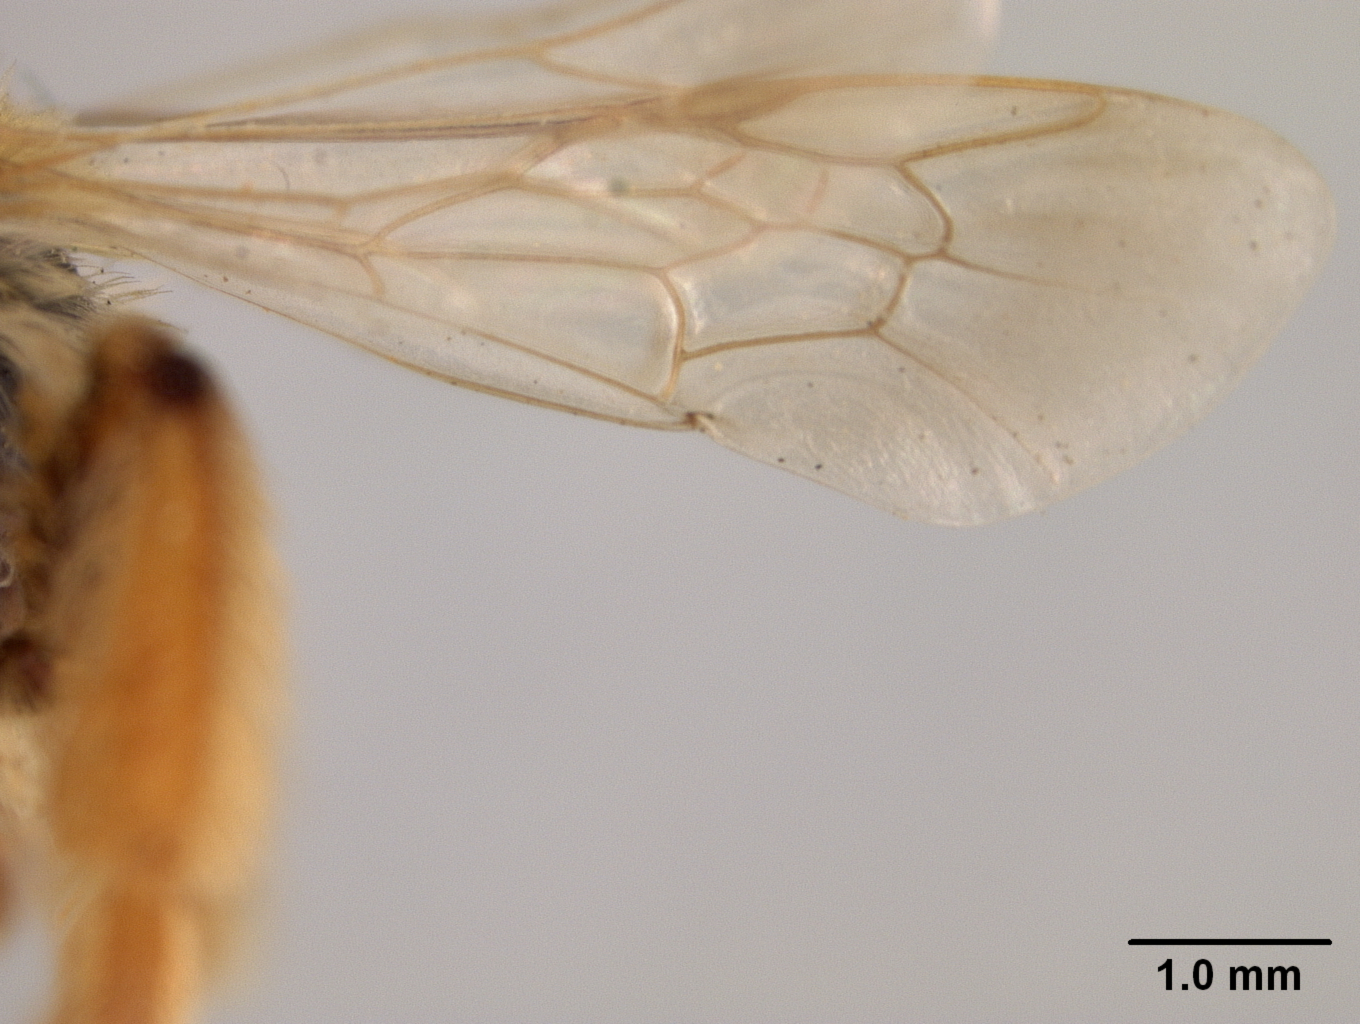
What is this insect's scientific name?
Andrena ashmeadi
